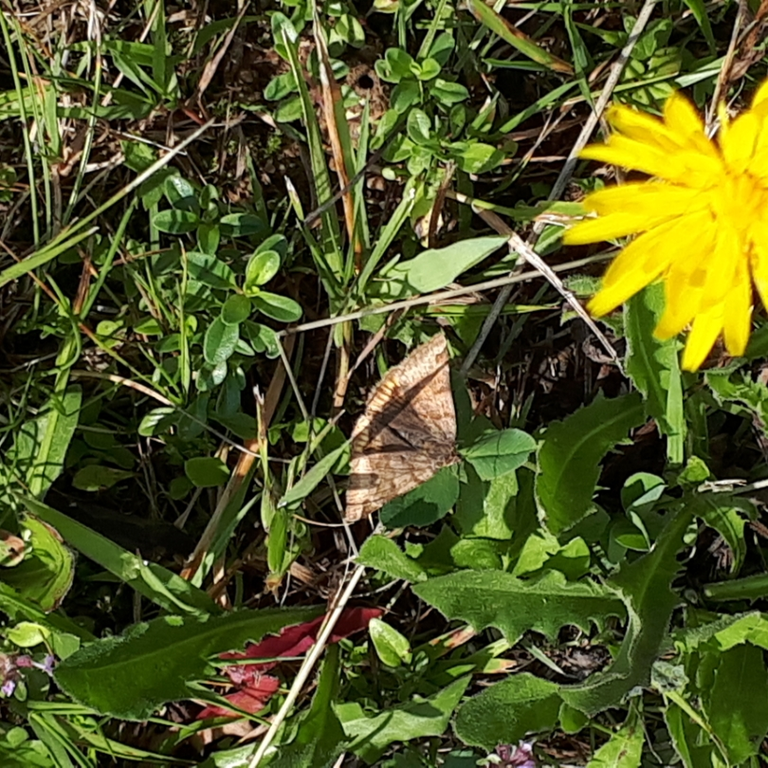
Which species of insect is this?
Euclidia glyphica
